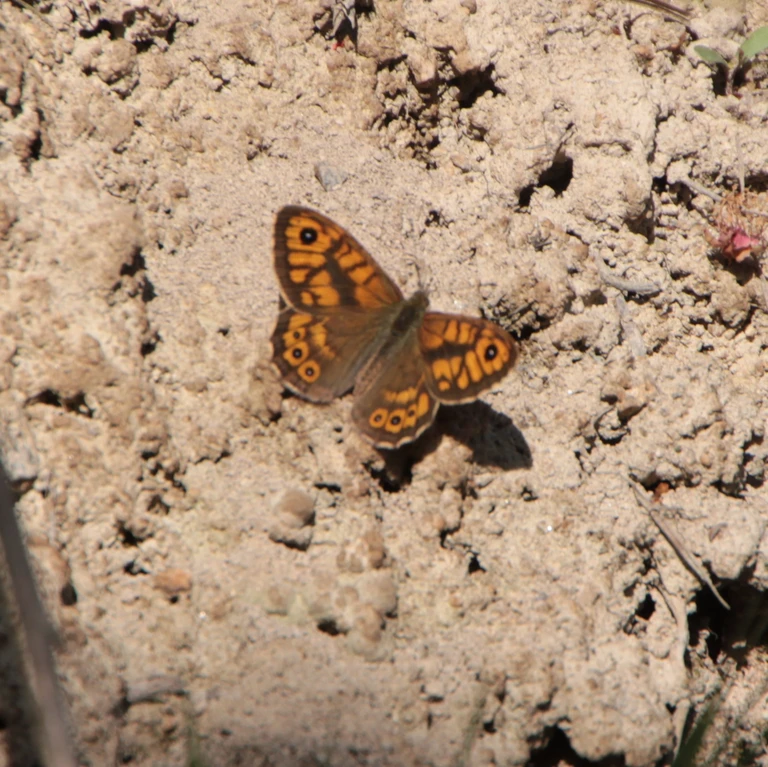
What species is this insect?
Lasiommata megera (also Pararge megera)
